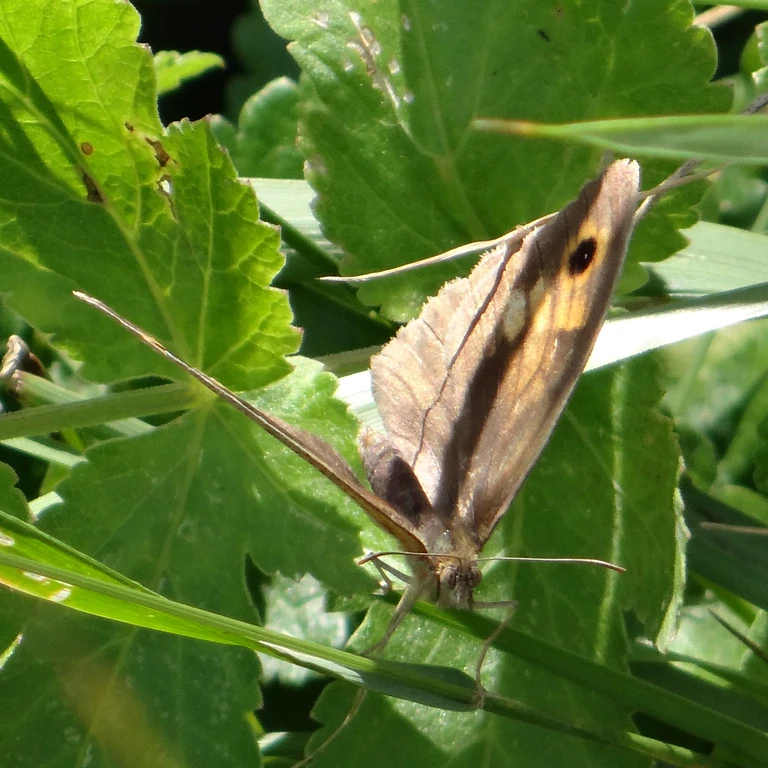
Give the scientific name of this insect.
Maniola jurtina
